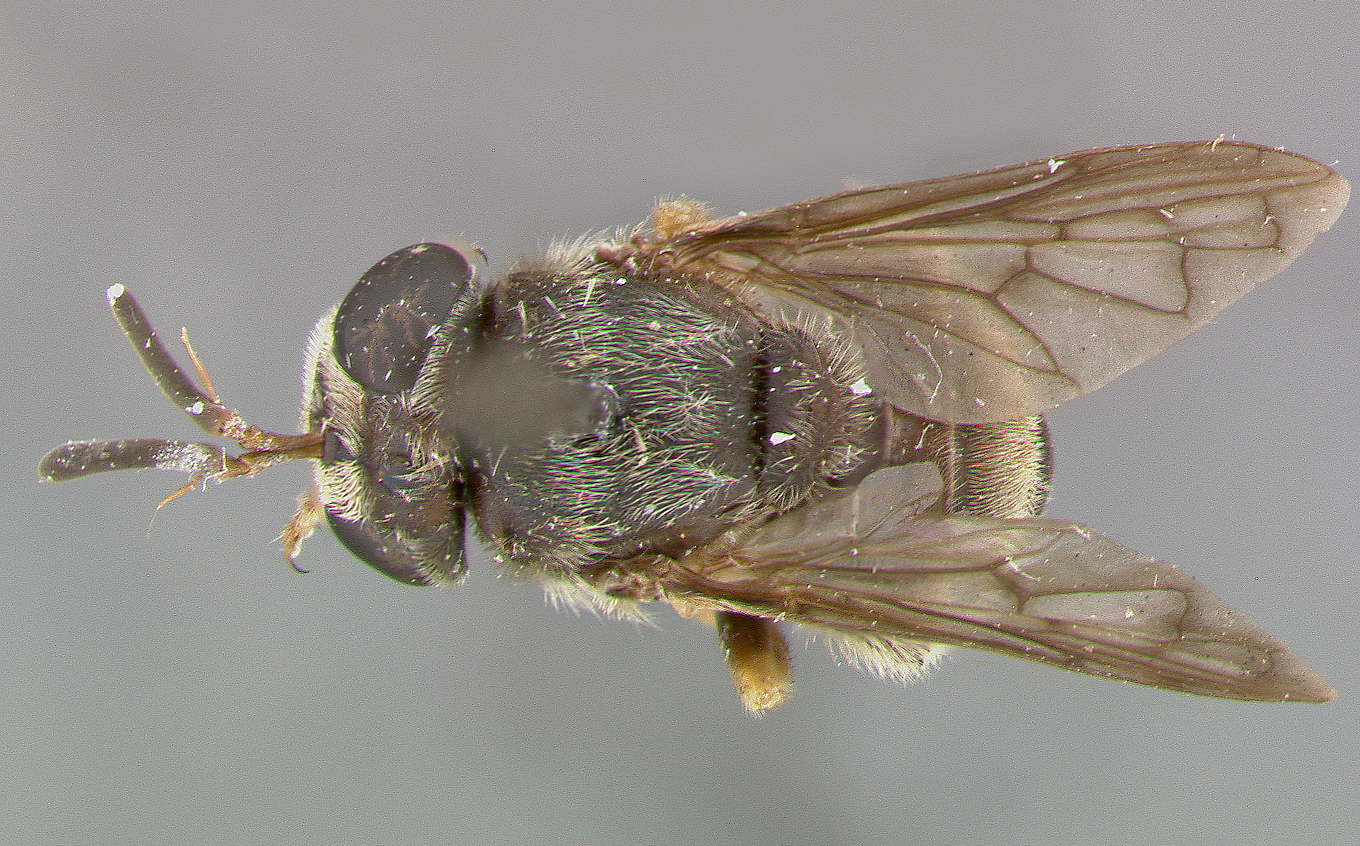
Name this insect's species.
Microdon remotus
